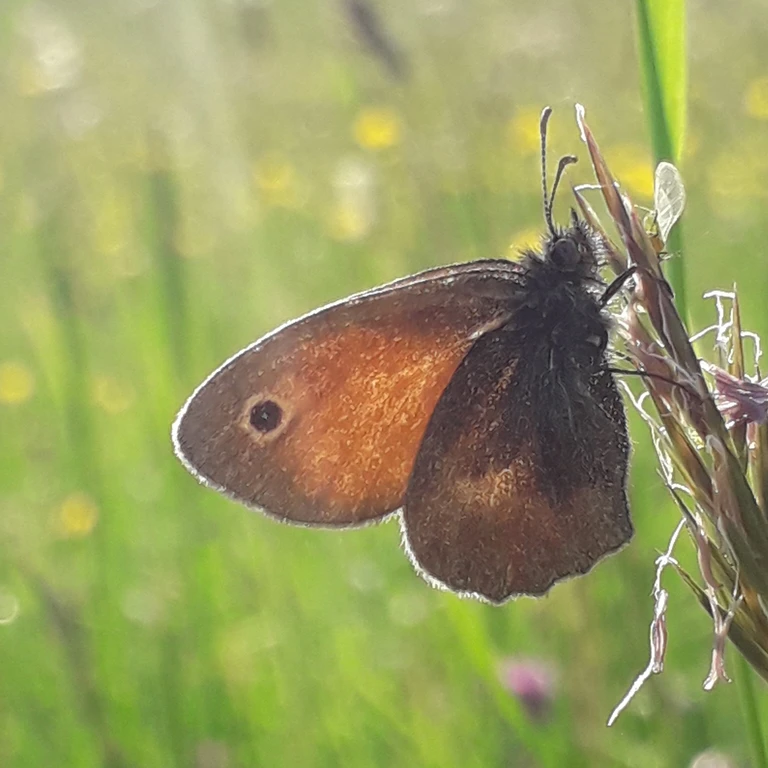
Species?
Coenonympha pamphilus
